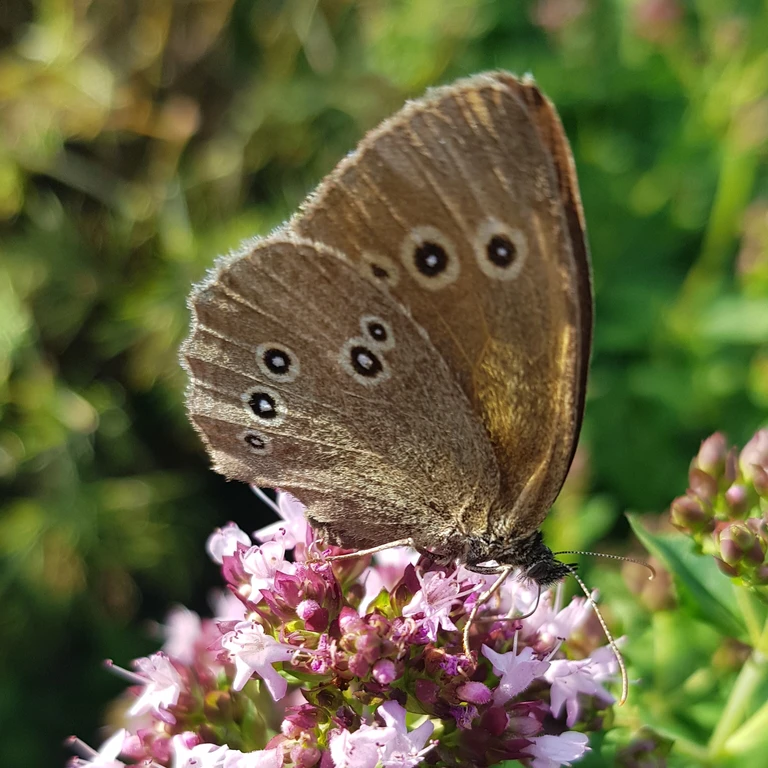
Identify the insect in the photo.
Aphantopus hyperantus
